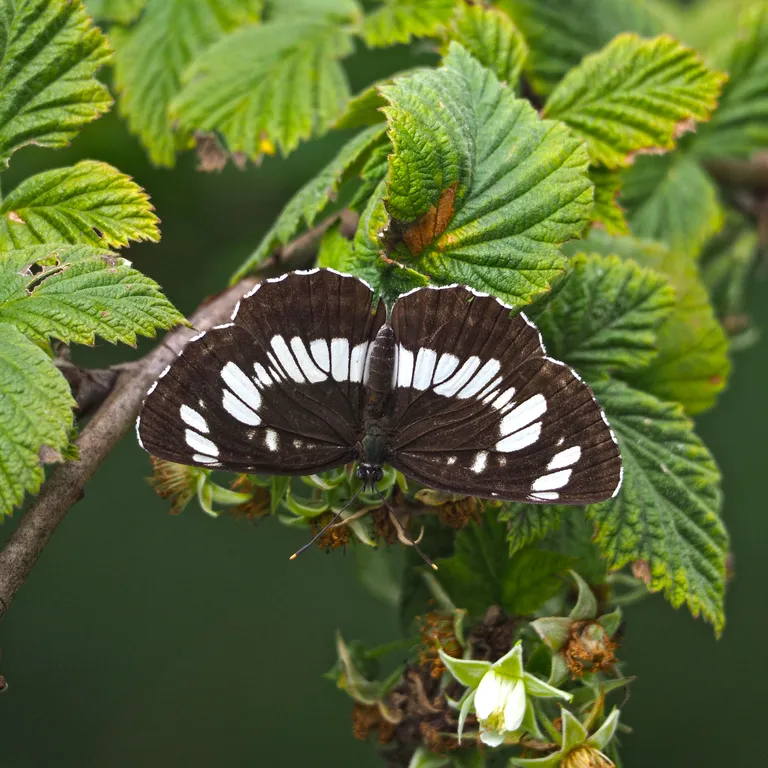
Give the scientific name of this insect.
Neptis rivularis
